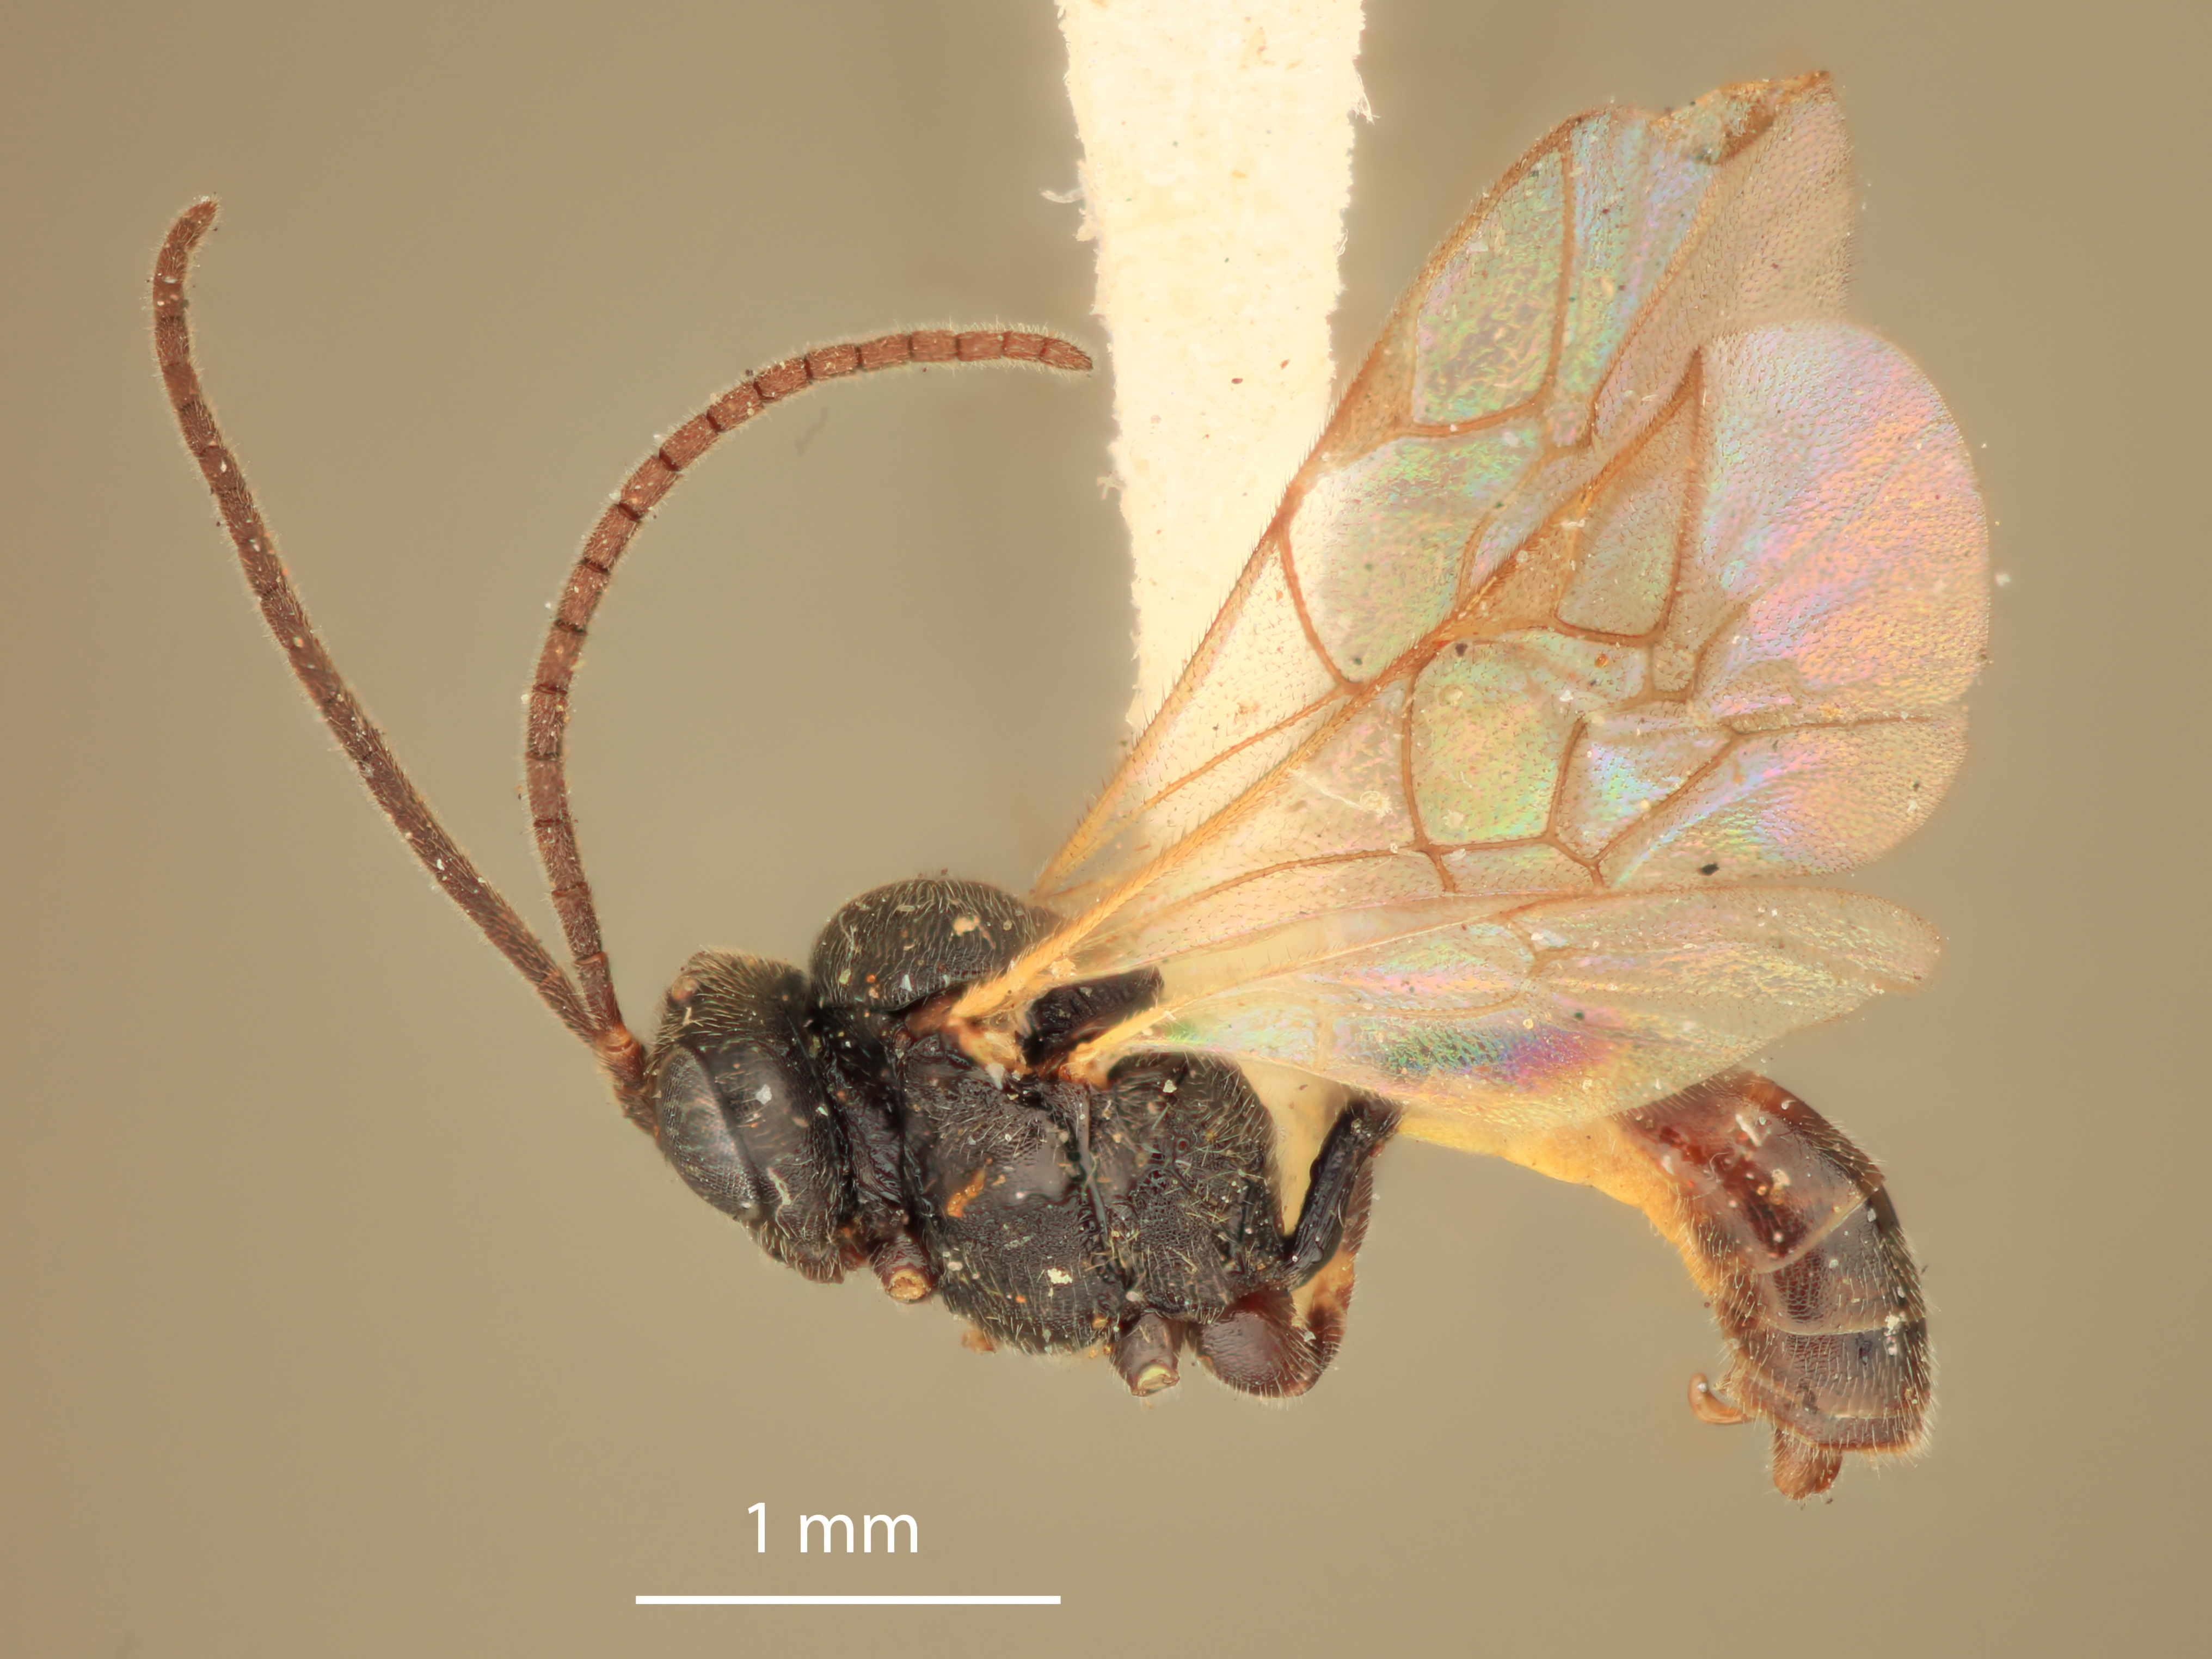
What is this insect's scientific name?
Campoplex etemankiakorum
